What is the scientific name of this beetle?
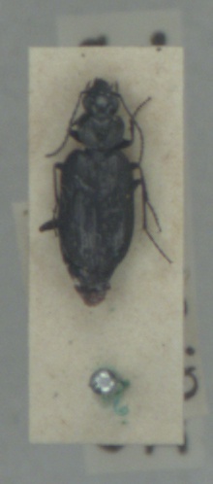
Sericoda quadripunctata
